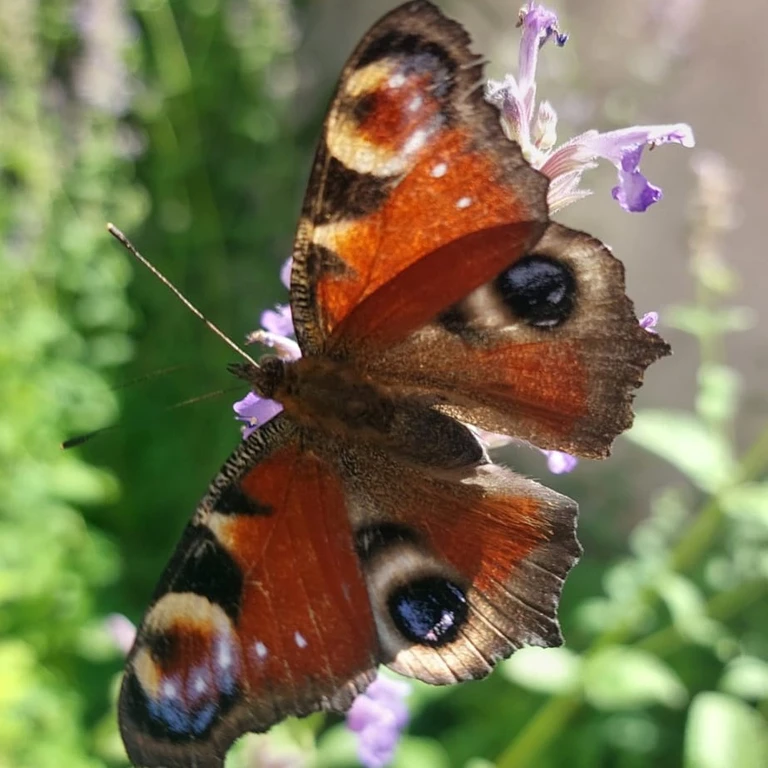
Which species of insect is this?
Aglais io
